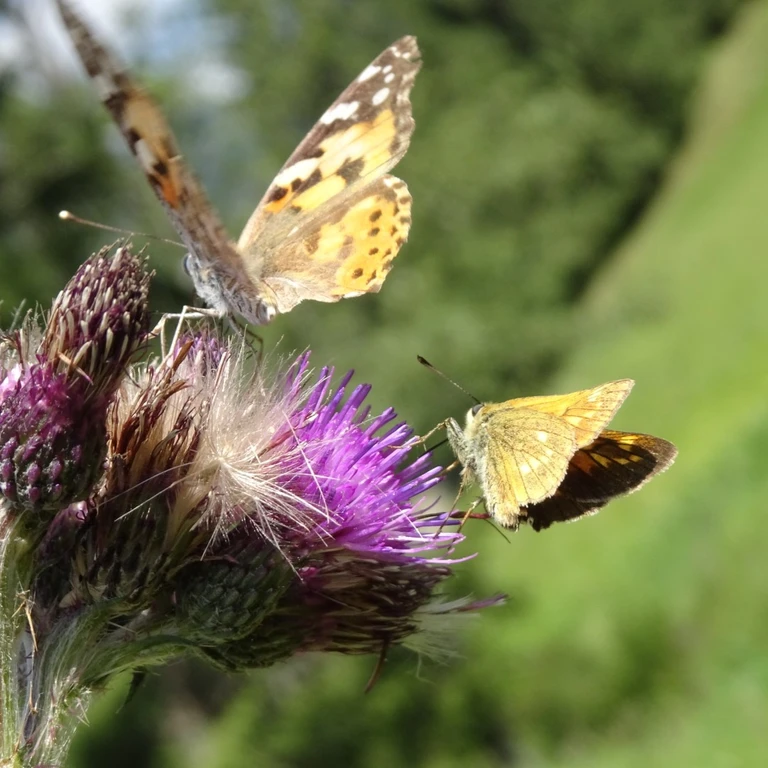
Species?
Vanessa cardui
